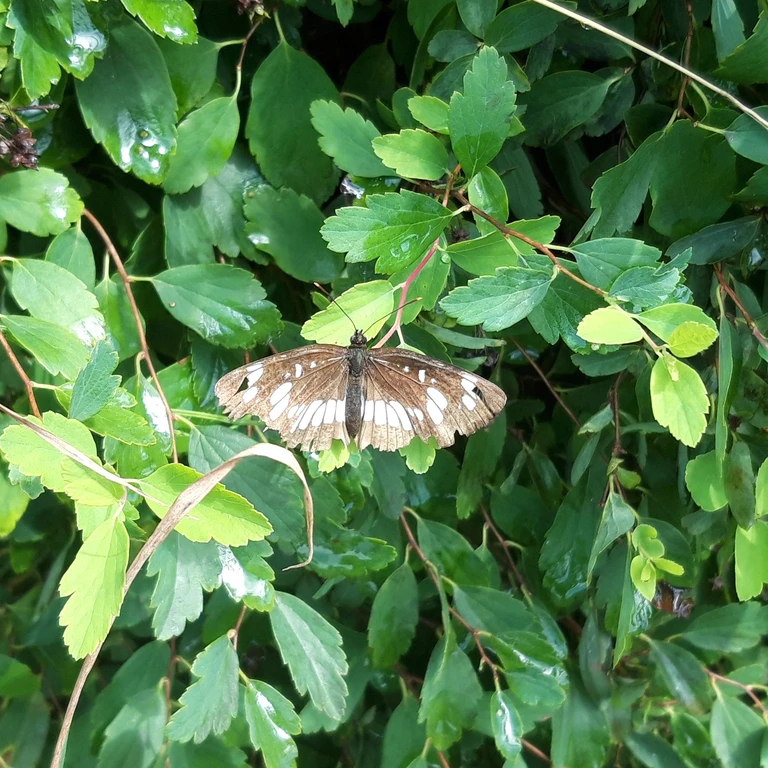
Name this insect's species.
Neptis rivularis
